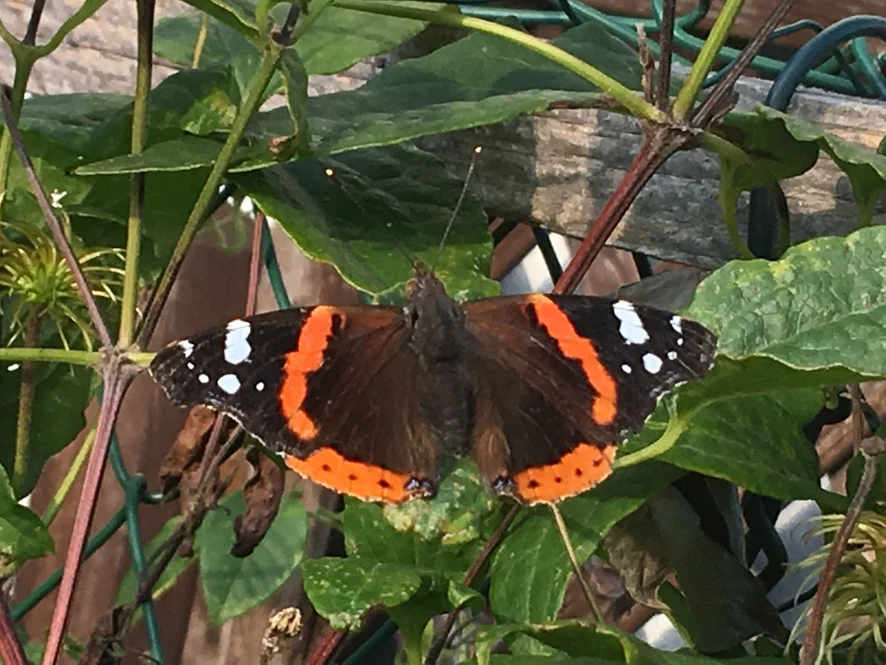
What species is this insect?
Vanessa atalanta
